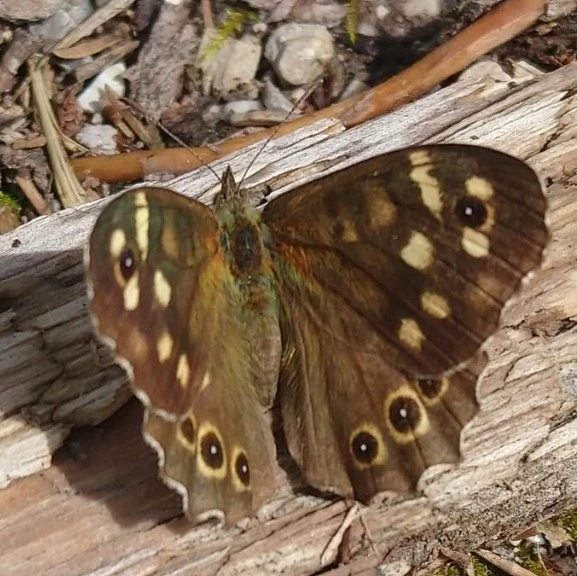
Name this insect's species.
Pararge aegeria
